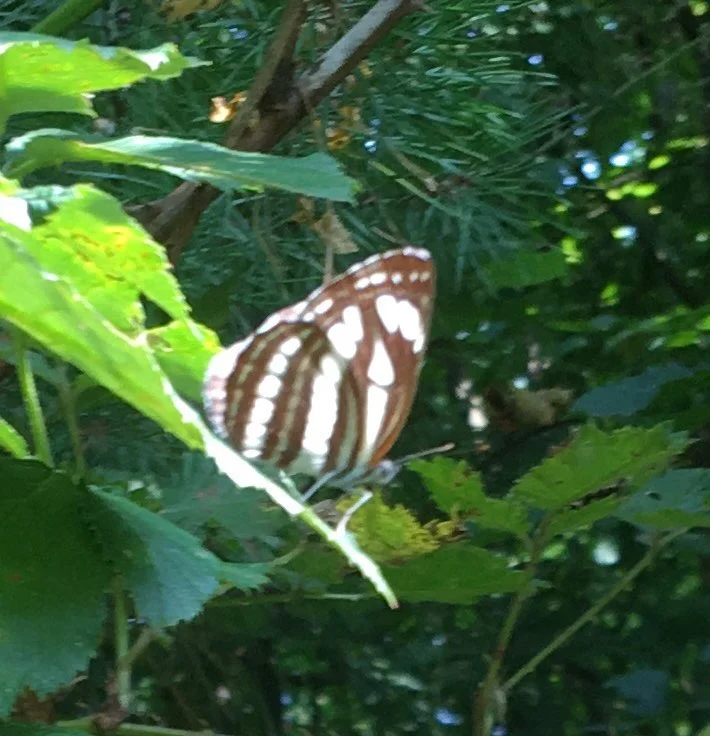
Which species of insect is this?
Neptis sappho
